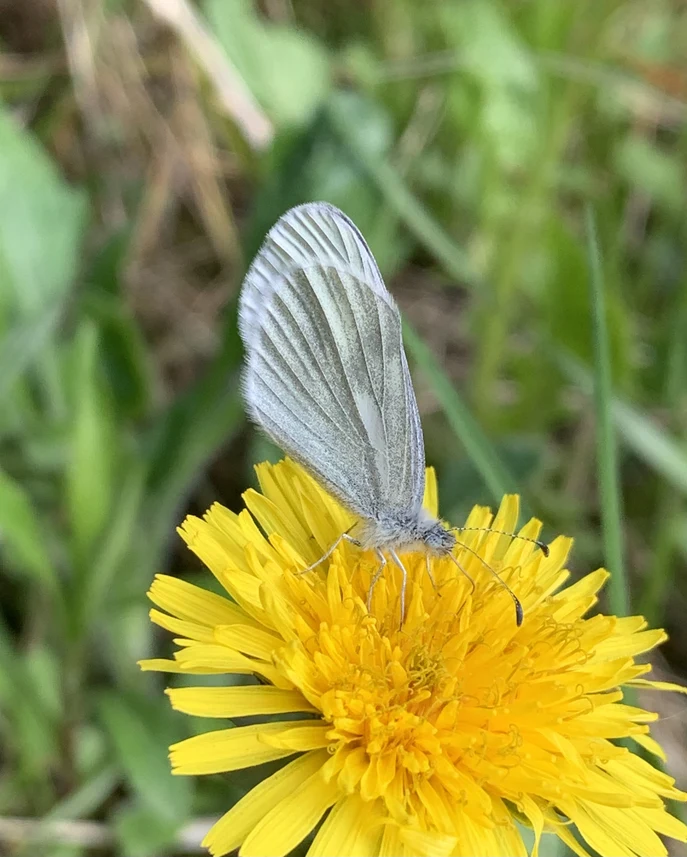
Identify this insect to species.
Leptidea sinapis/juvernica
